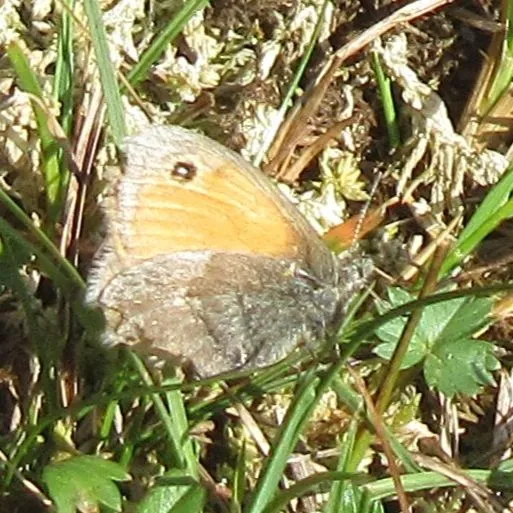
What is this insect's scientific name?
Coenonympha pamphilus
